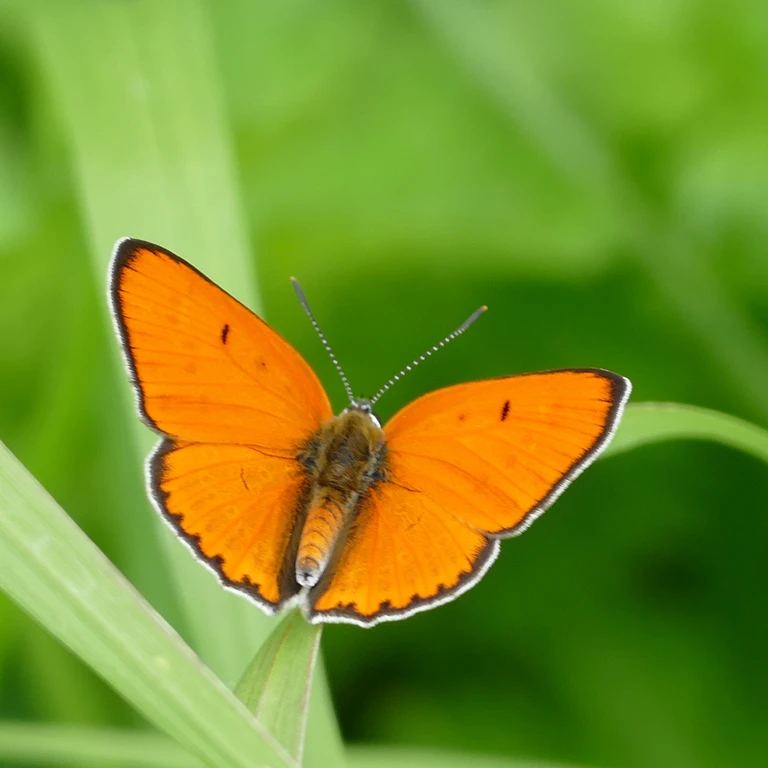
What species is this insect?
Lycaena dispar
